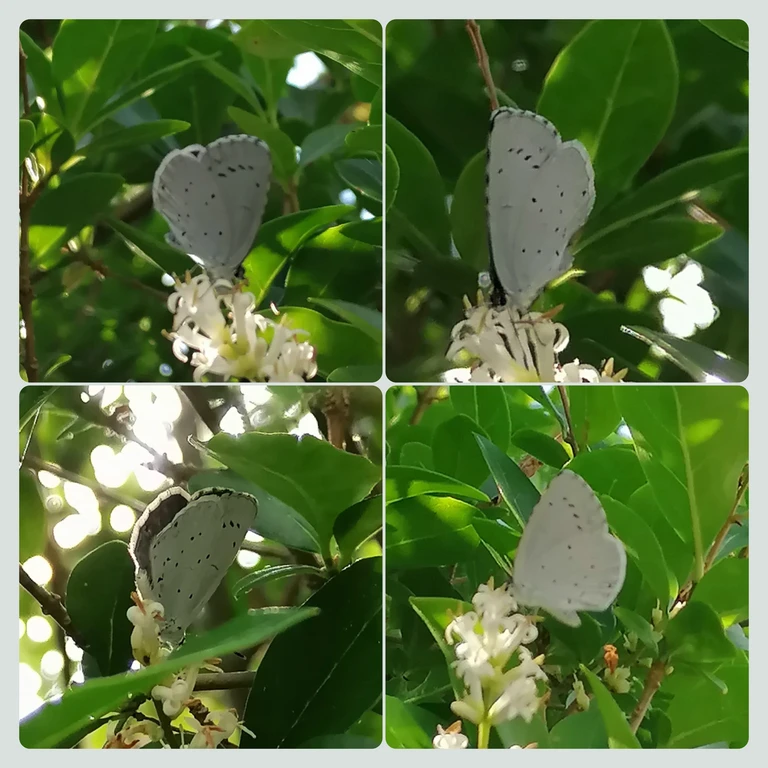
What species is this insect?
Celastrina argiolus
